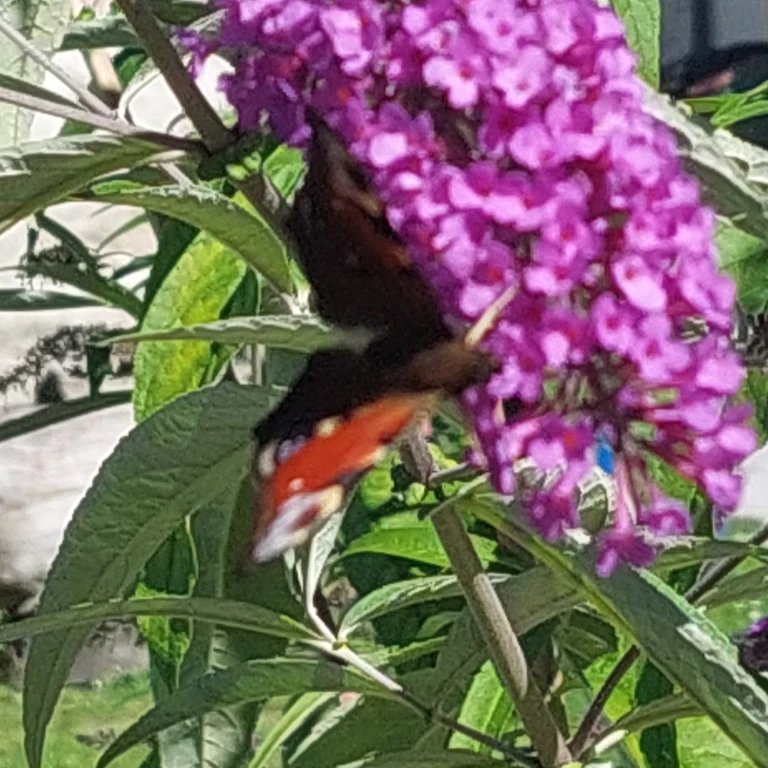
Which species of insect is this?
Aglais io
